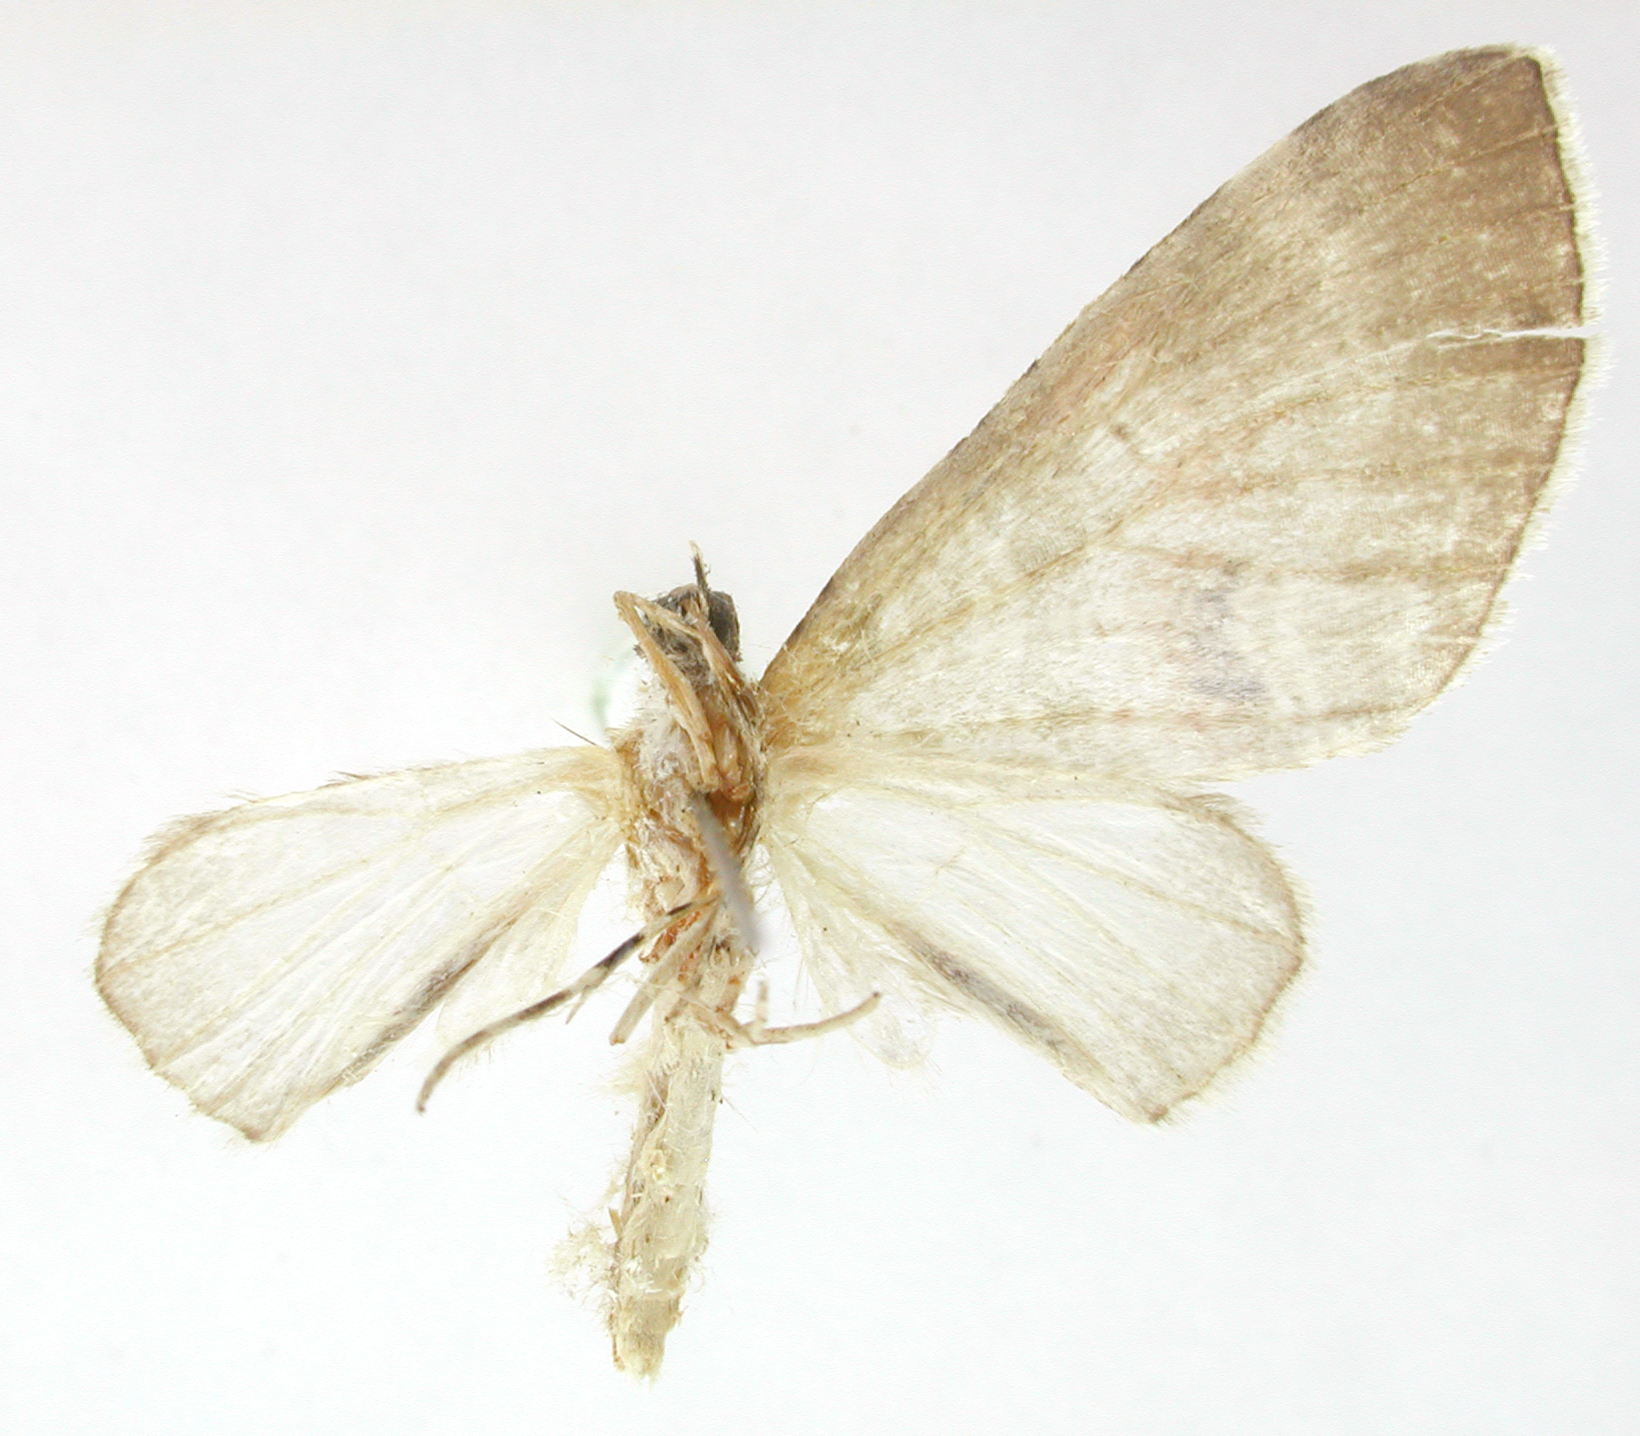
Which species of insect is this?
Rhopalodes uniformis
